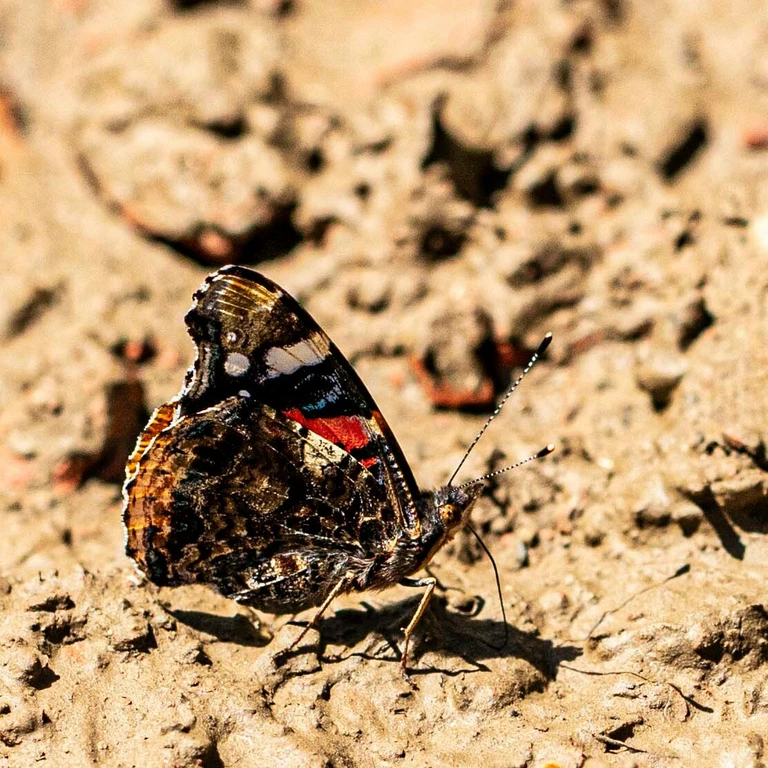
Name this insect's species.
Vanessa atalanta
